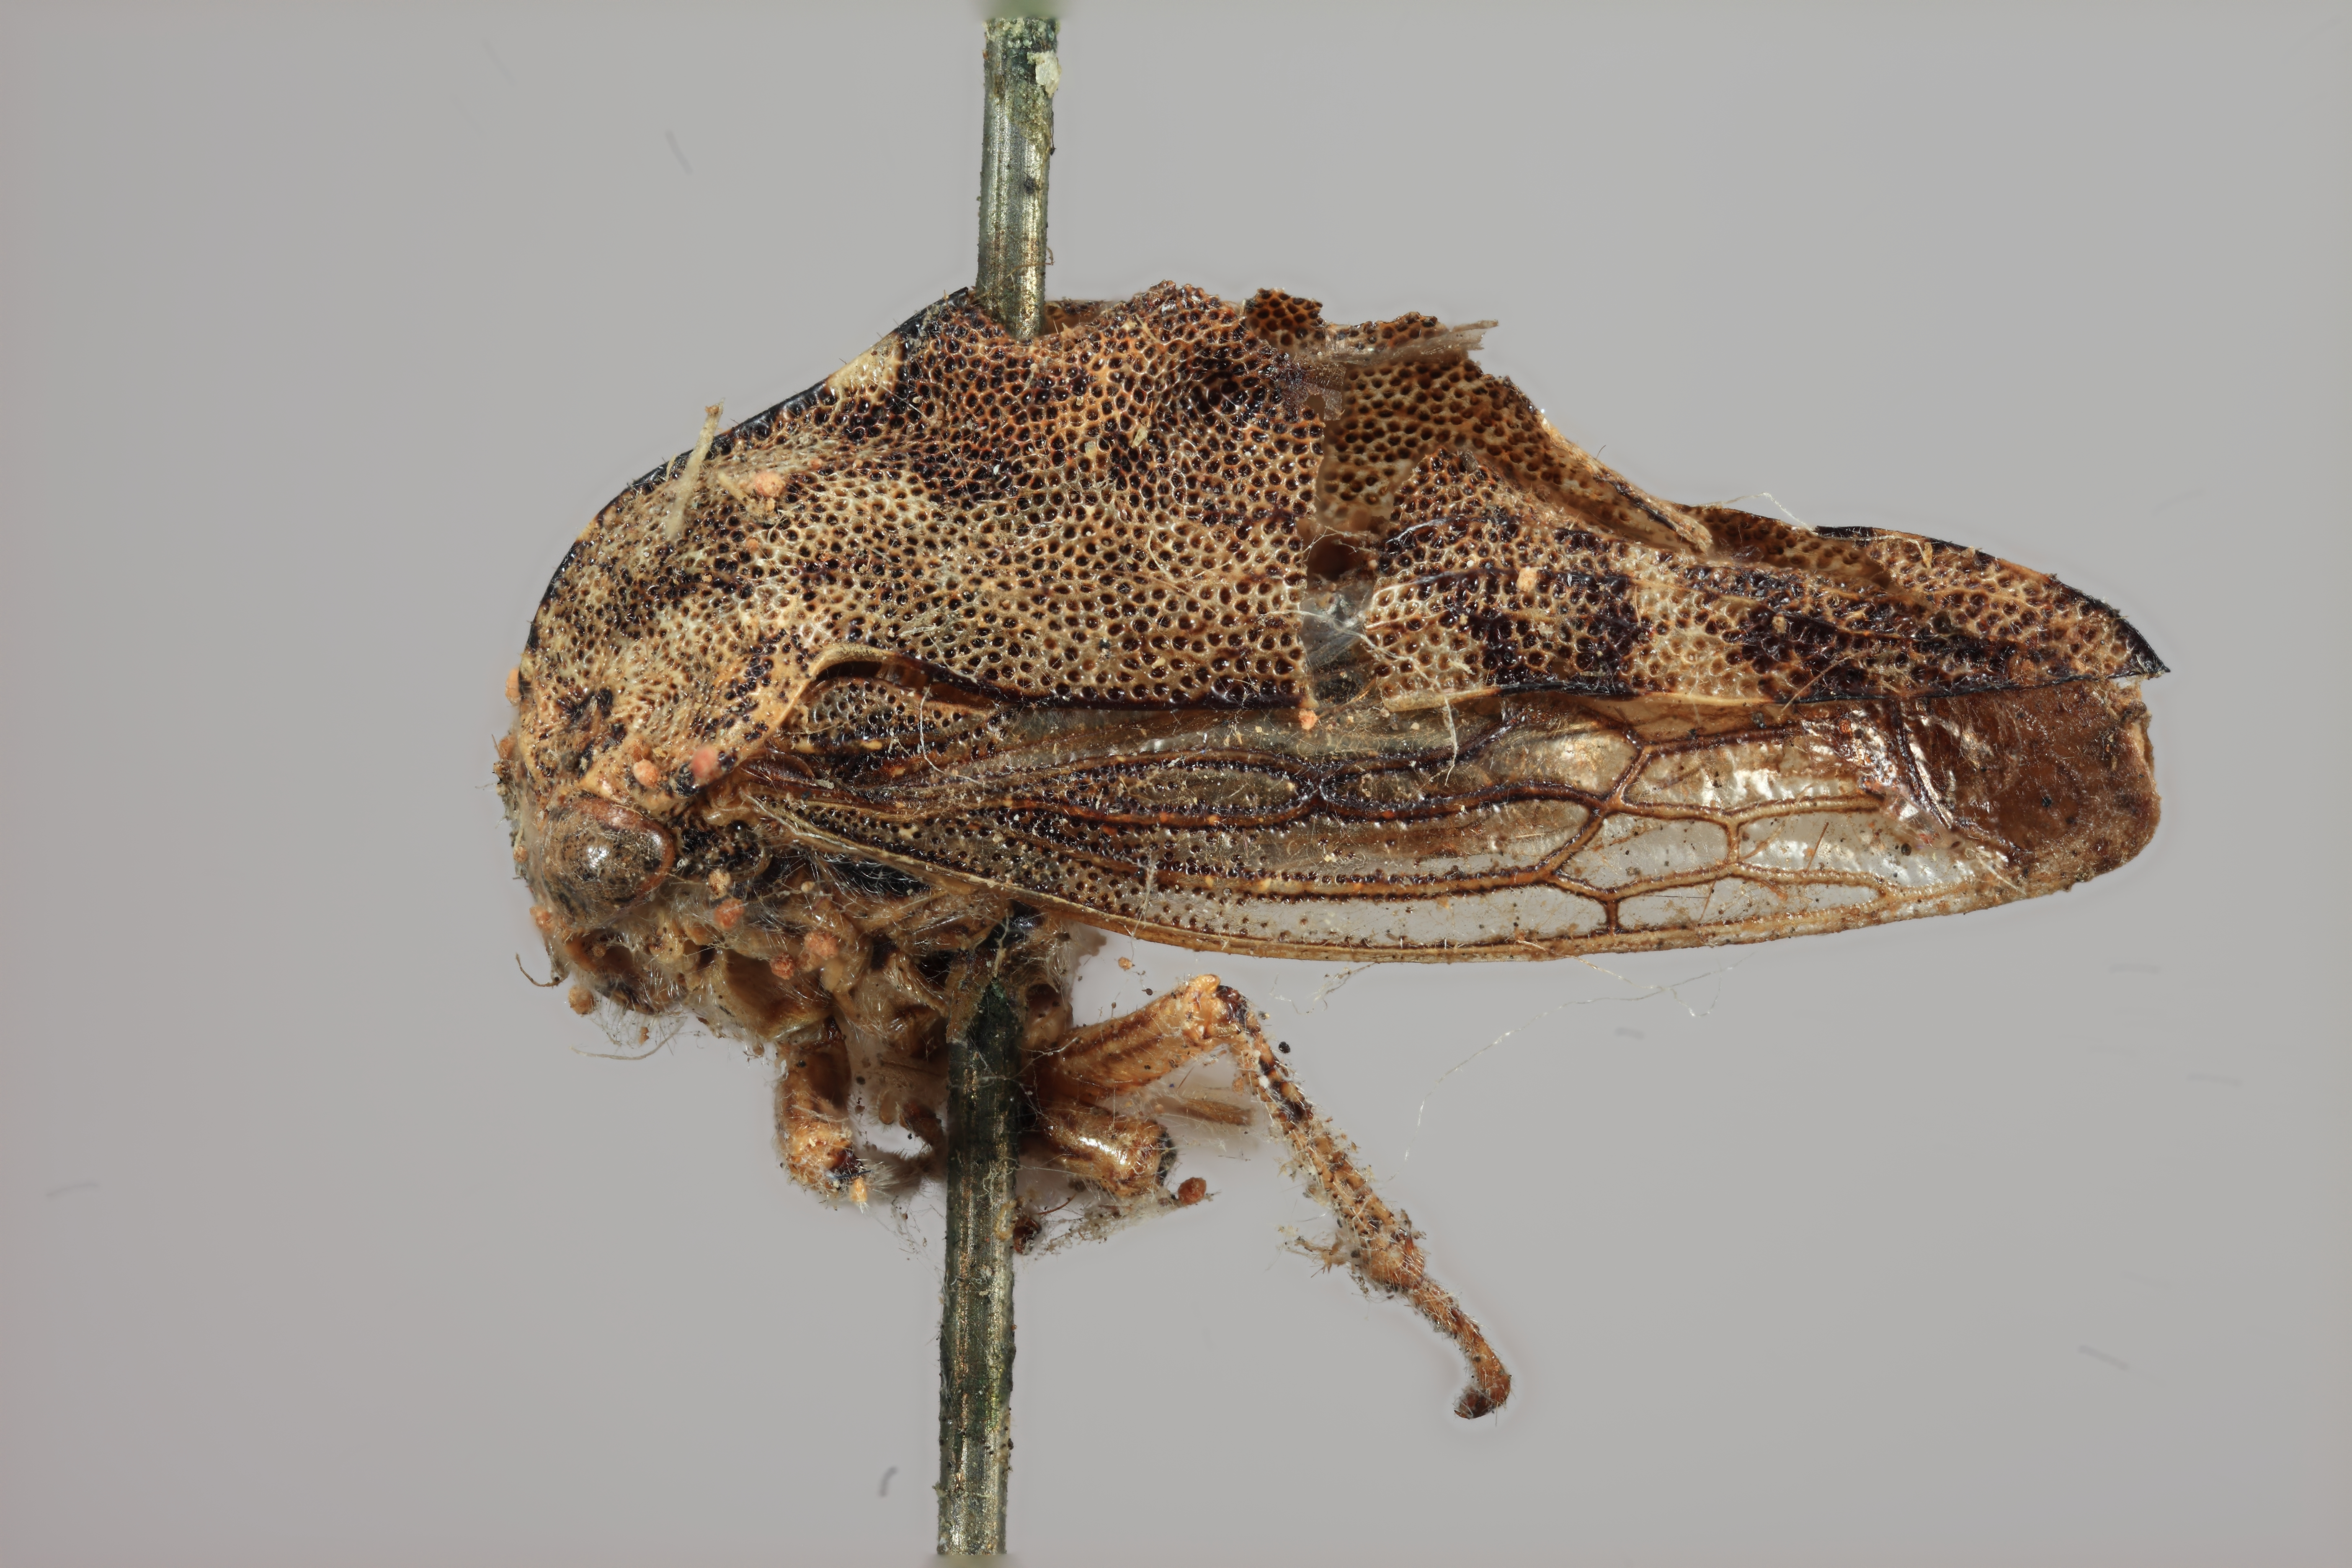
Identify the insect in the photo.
Telamona westcotti
